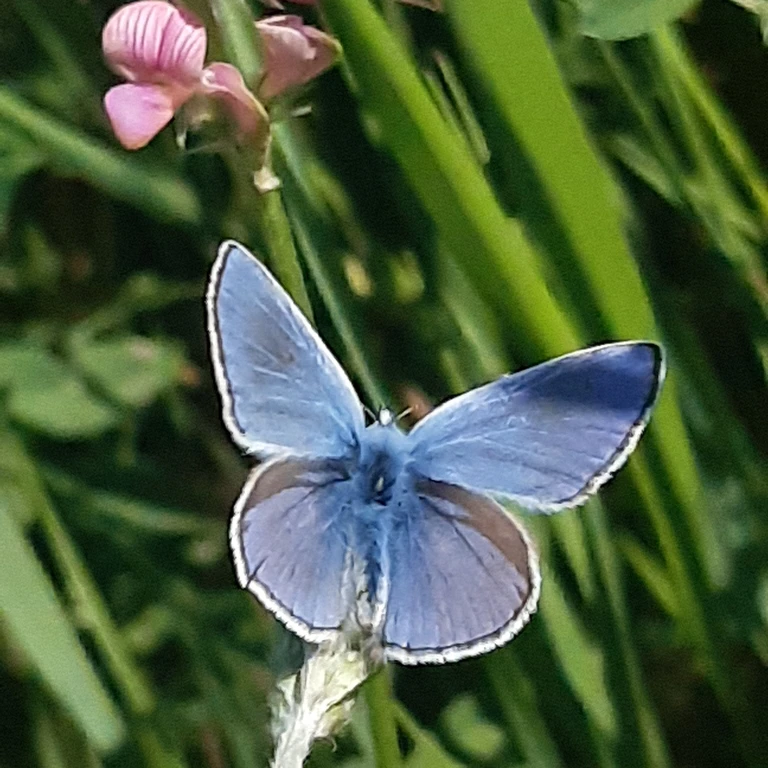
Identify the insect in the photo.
Polyommatus thersites
